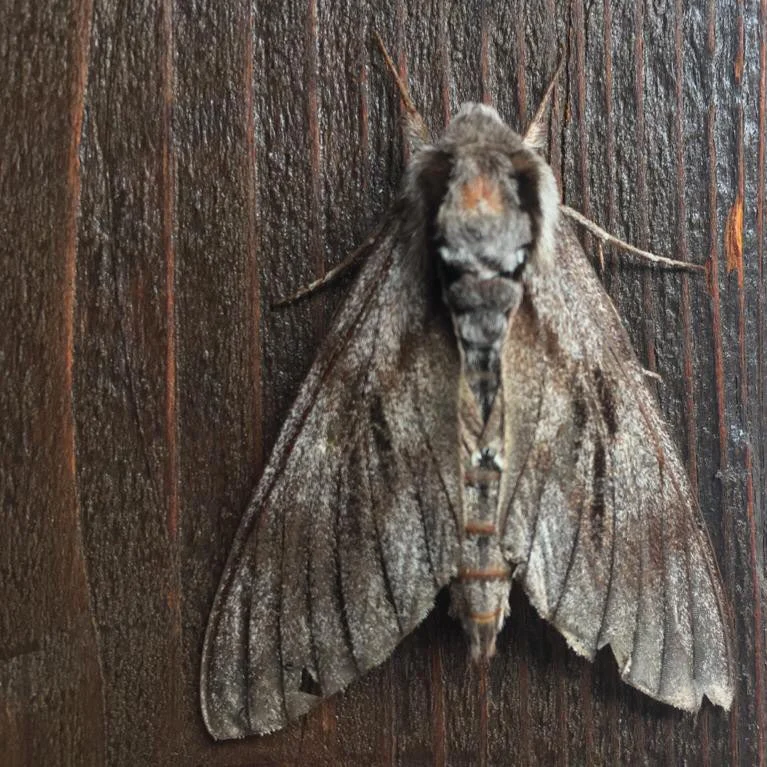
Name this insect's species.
Sphinx pinastri
